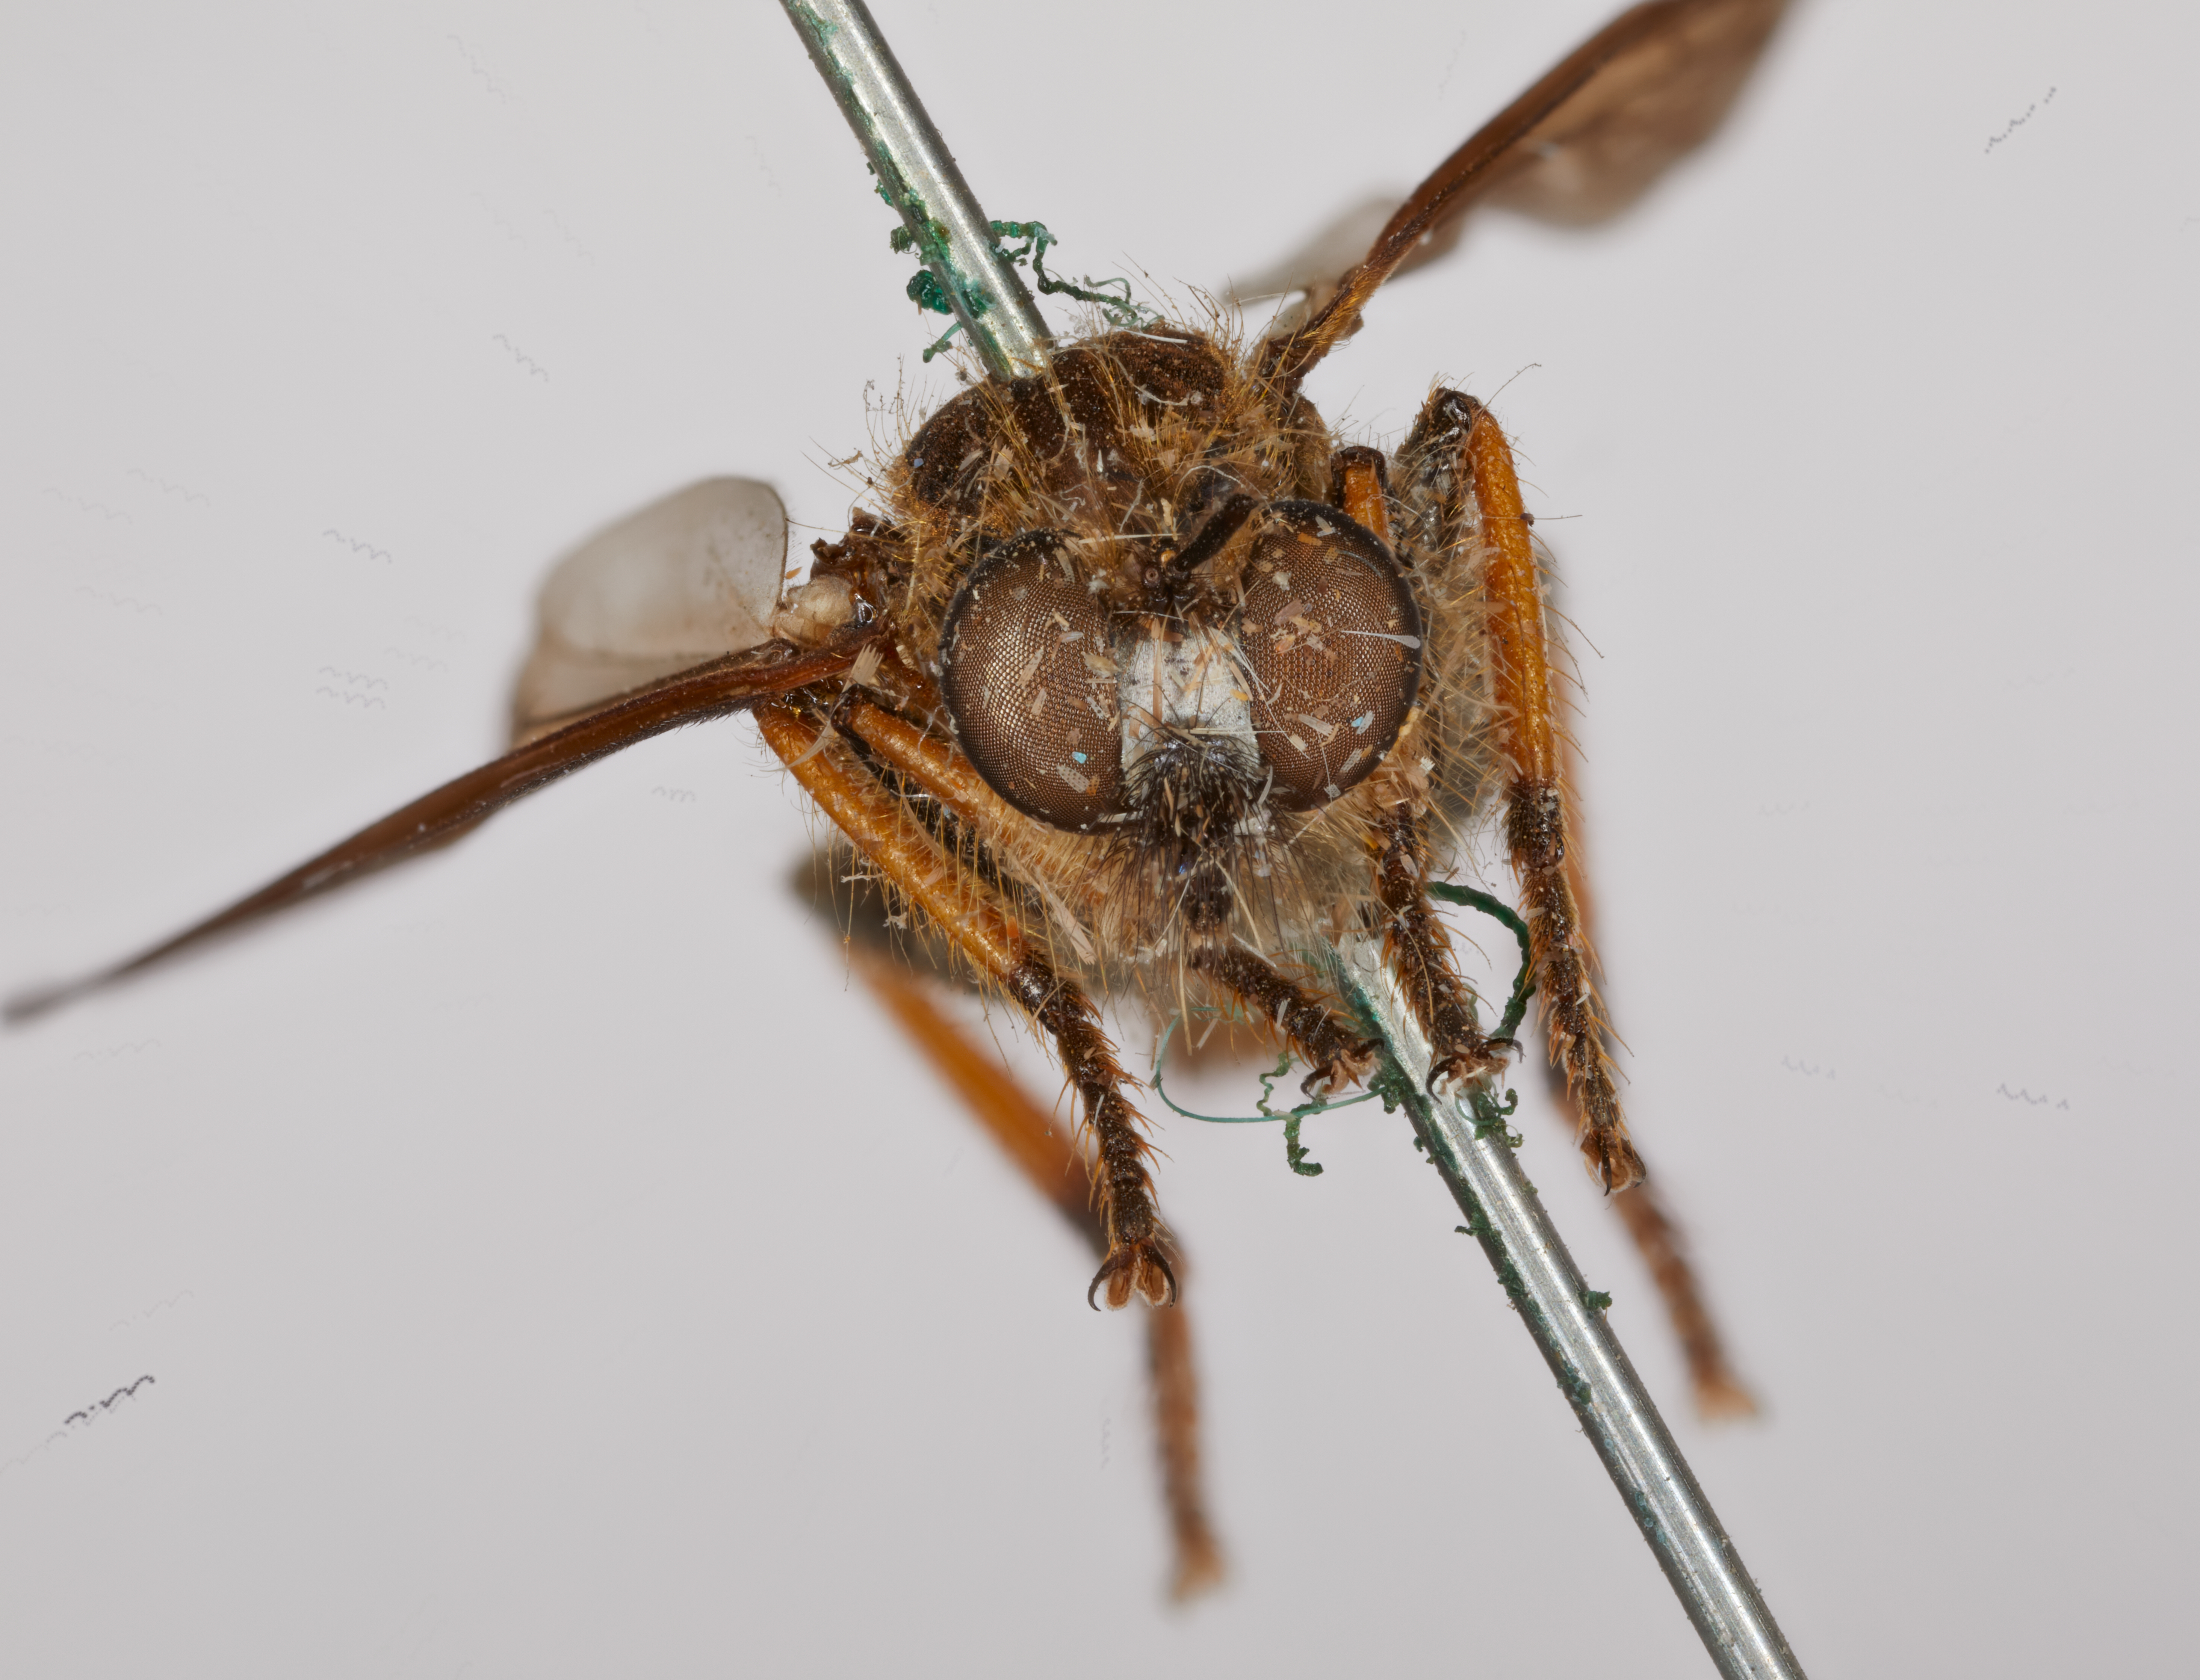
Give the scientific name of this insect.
Dioctria doanei
